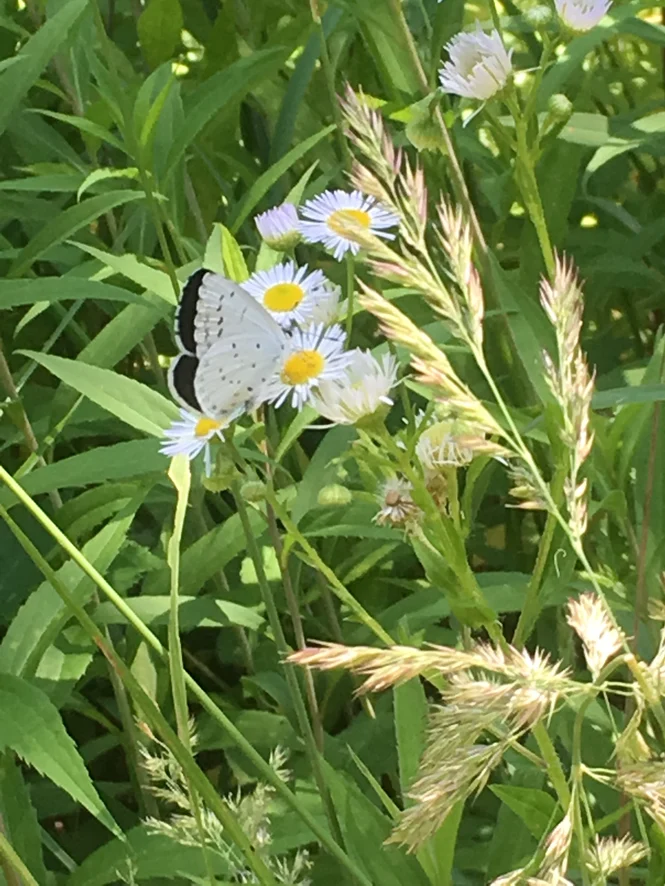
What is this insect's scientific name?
Celastrina argiolus
